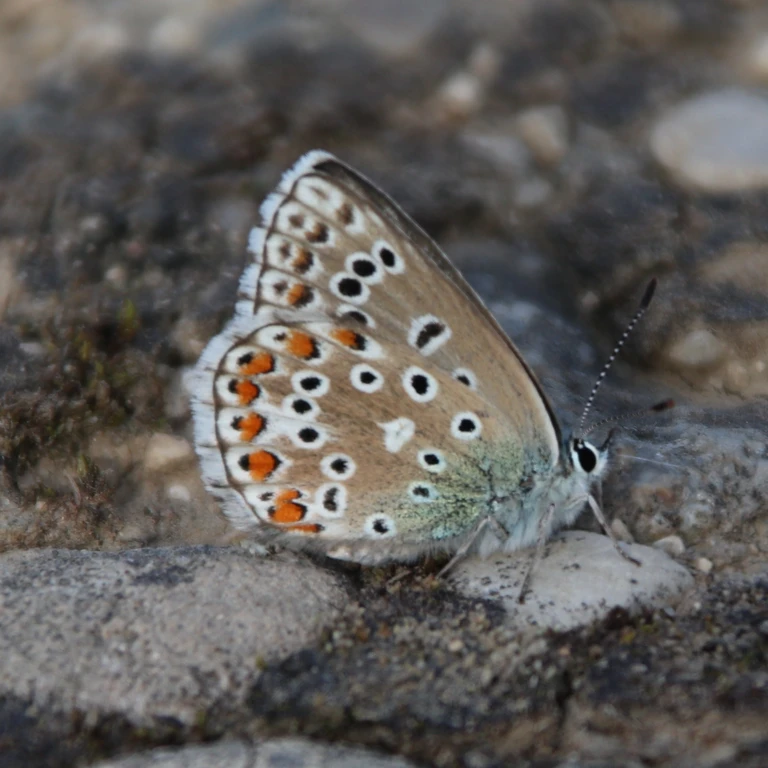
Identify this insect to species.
Lysandra bellargus
